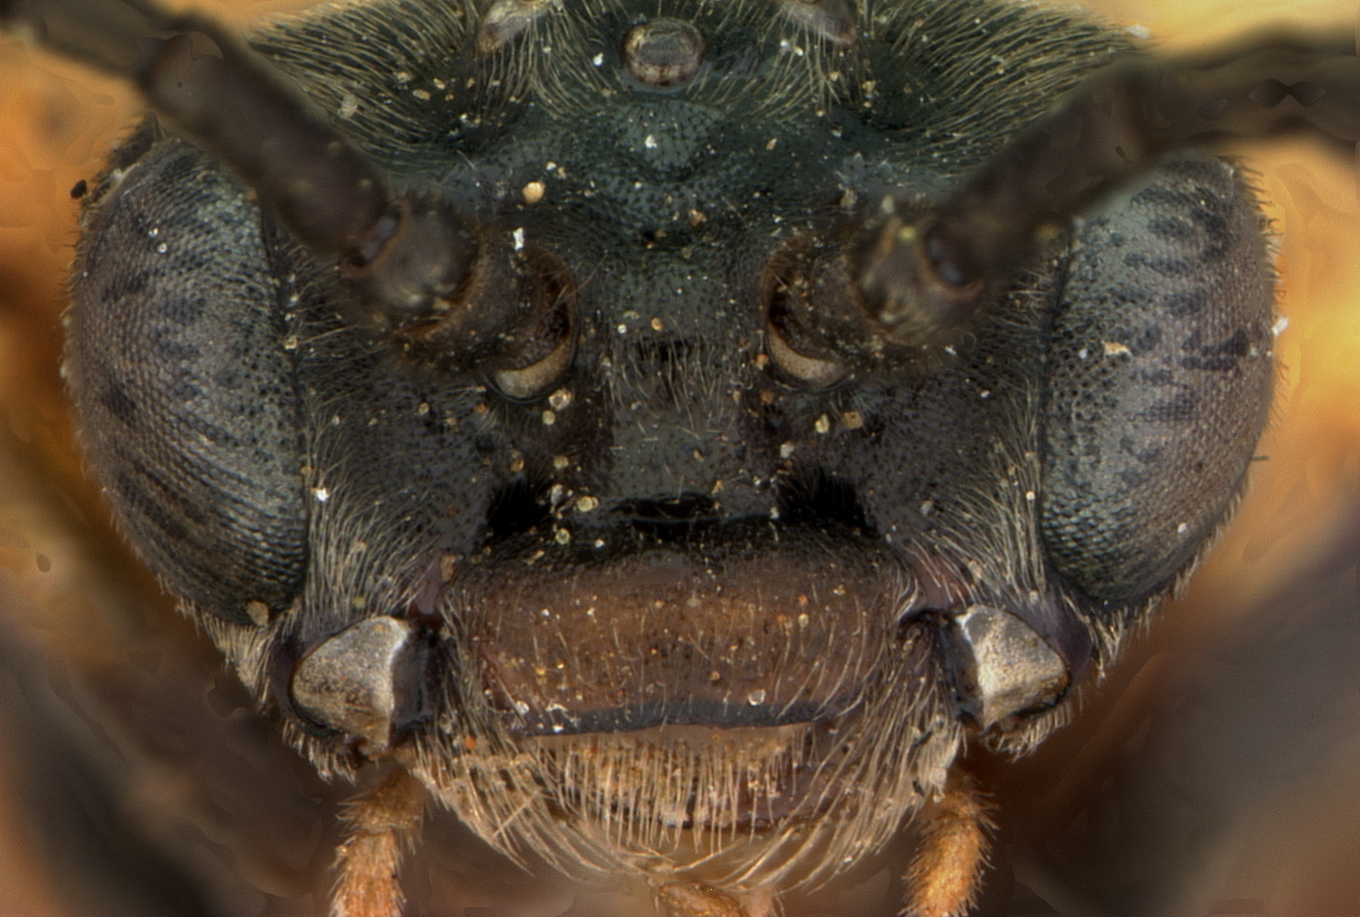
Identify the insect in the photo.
Clarissa froggatti
